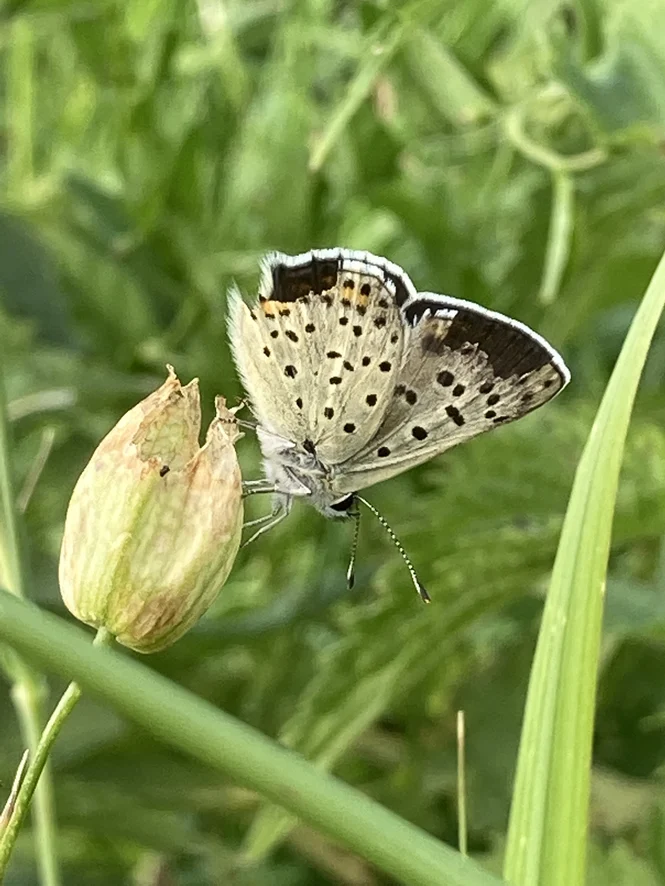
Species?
Lycaena tityrus (also Loweia tityrus)
